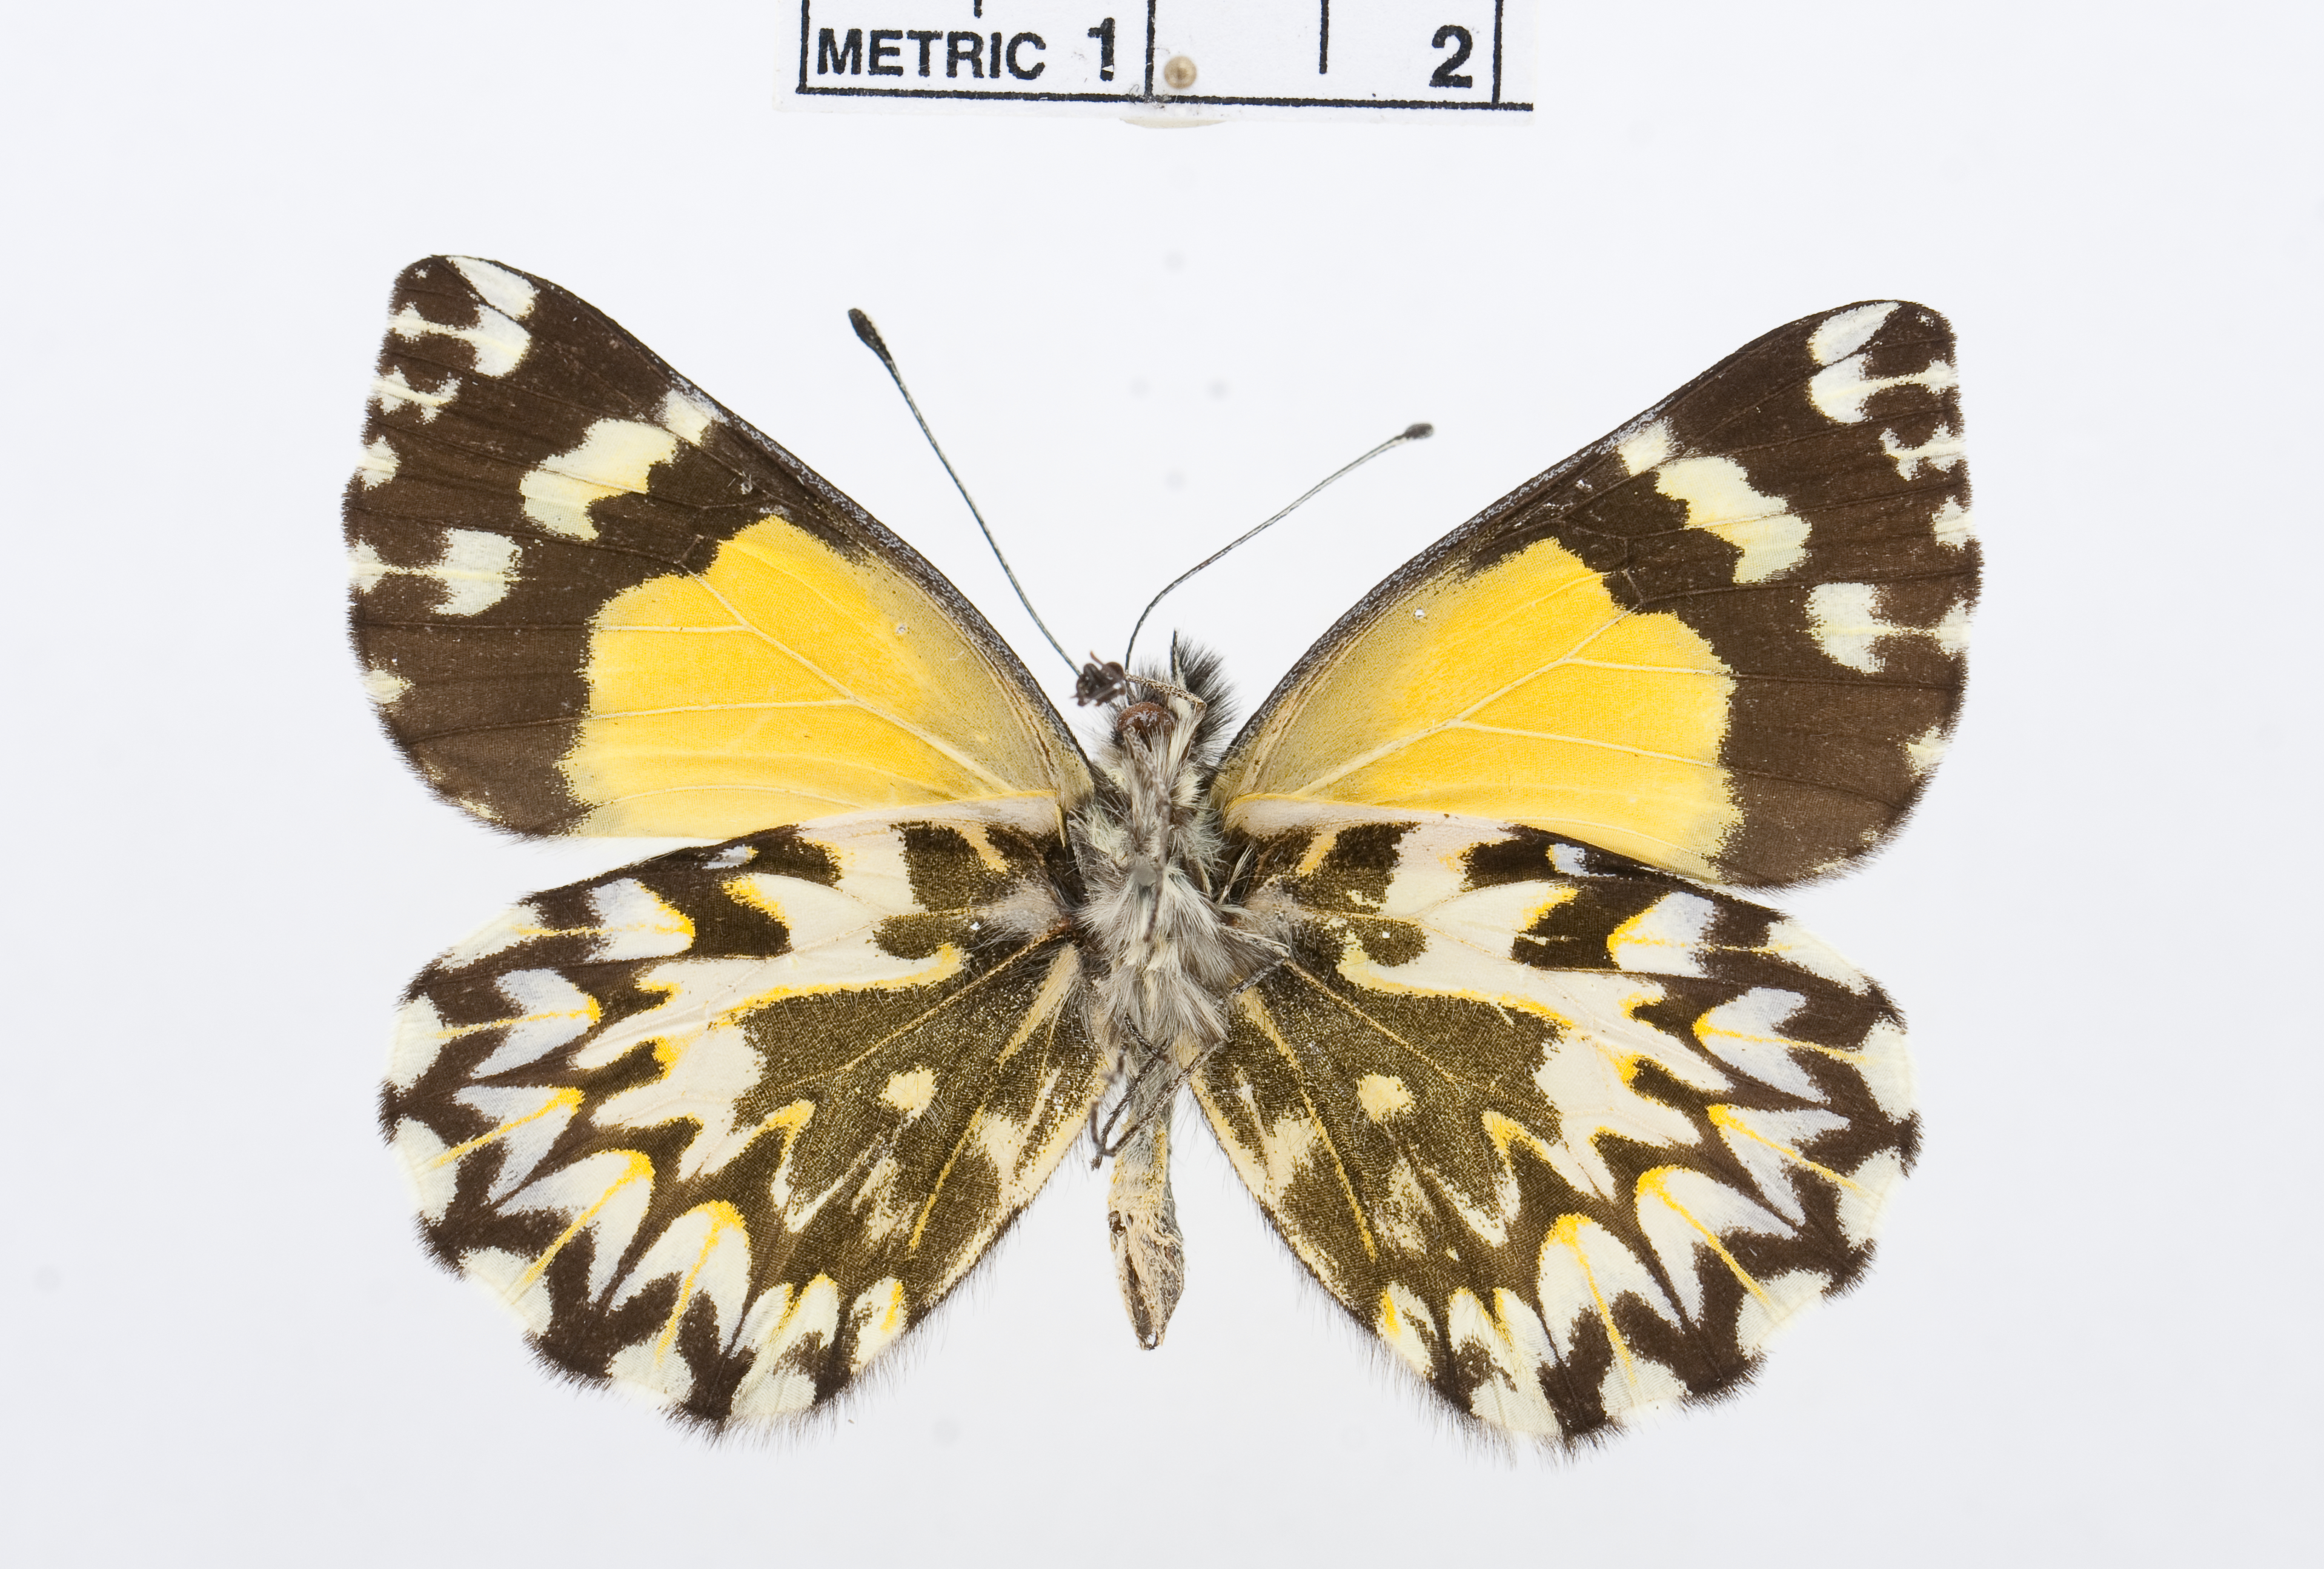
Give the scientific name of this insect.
Delias gilliardi
